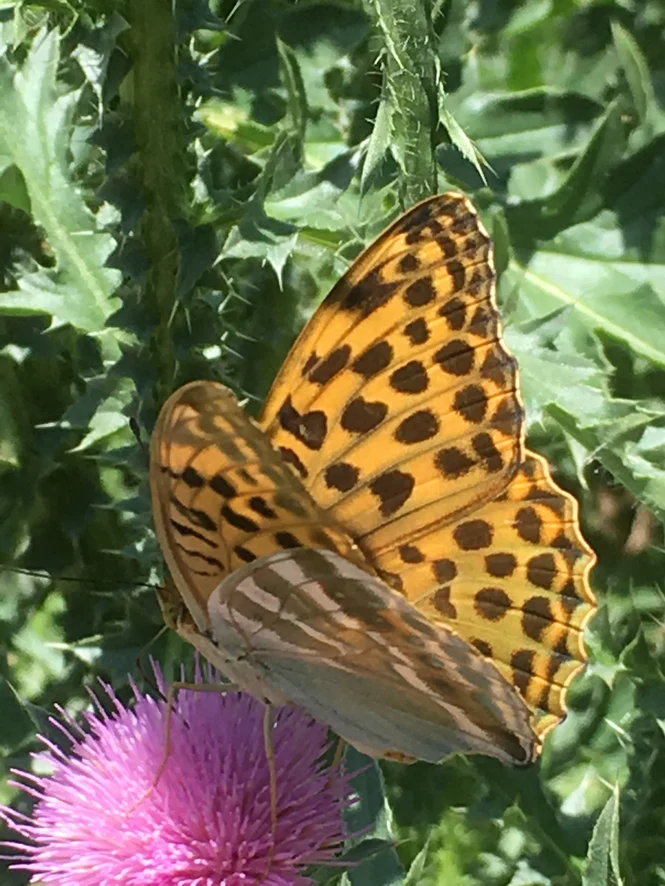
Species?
Argynnis paphia
